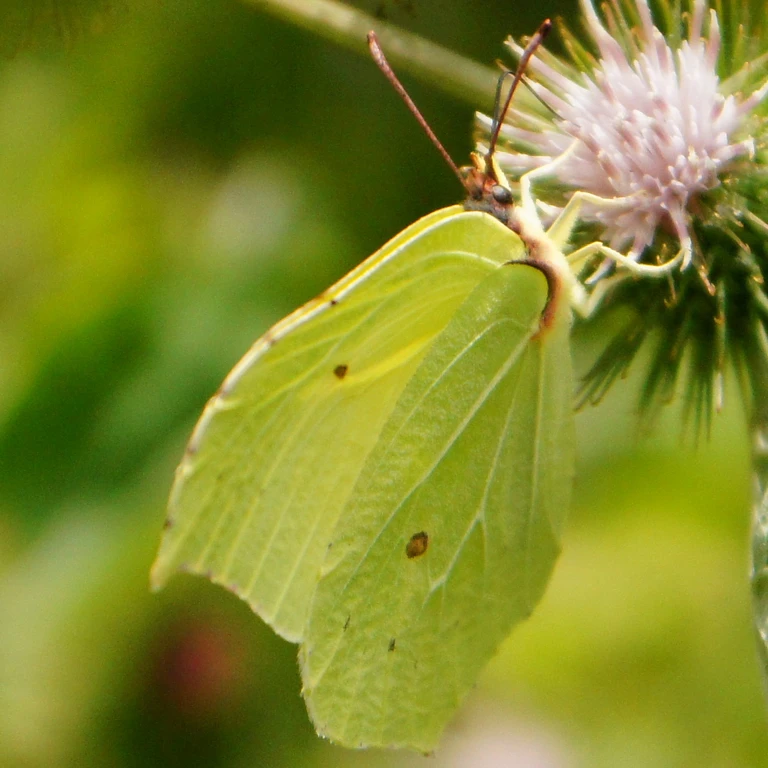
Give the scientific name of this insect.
Gonepteryx rhamni
